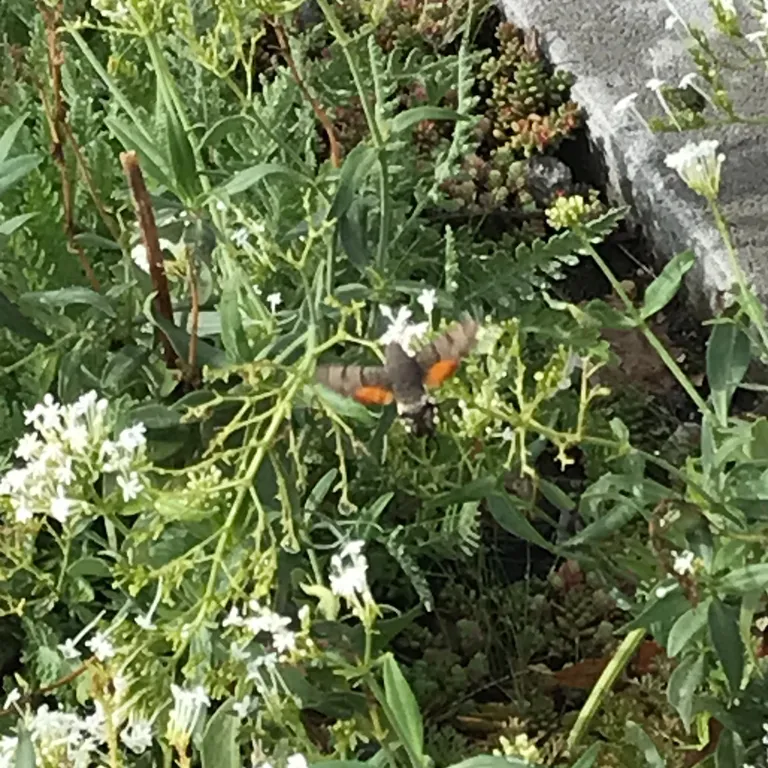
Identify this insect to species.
Macroglossum stellatarum
